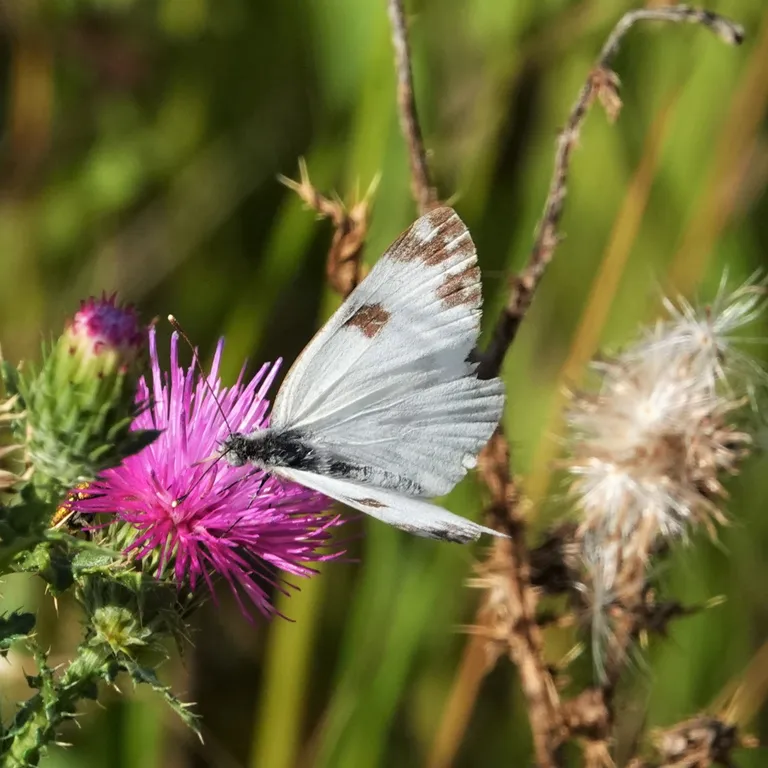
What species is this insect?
Pontia edusa
